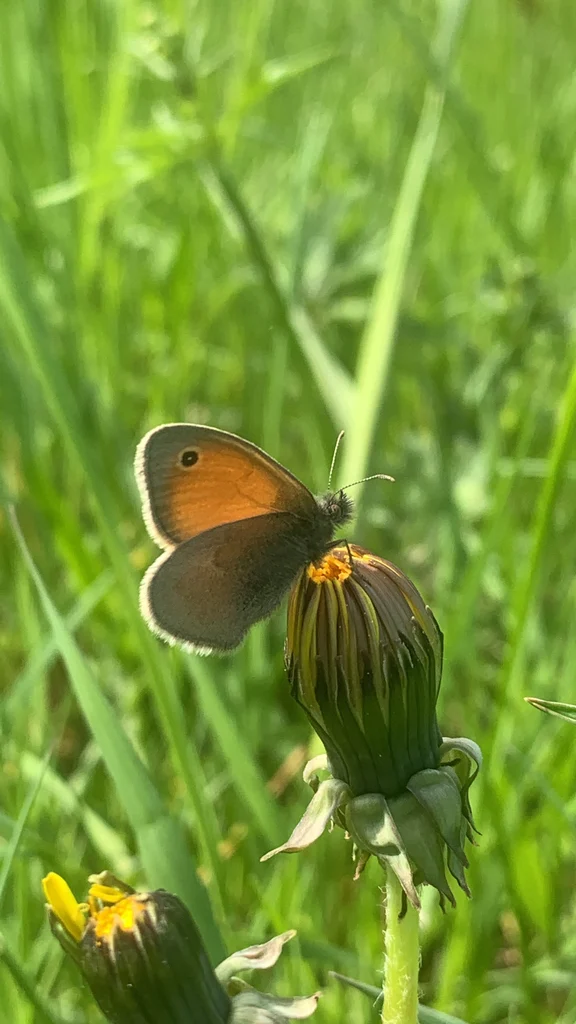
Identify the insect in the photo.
Coenonympha pamphilus
